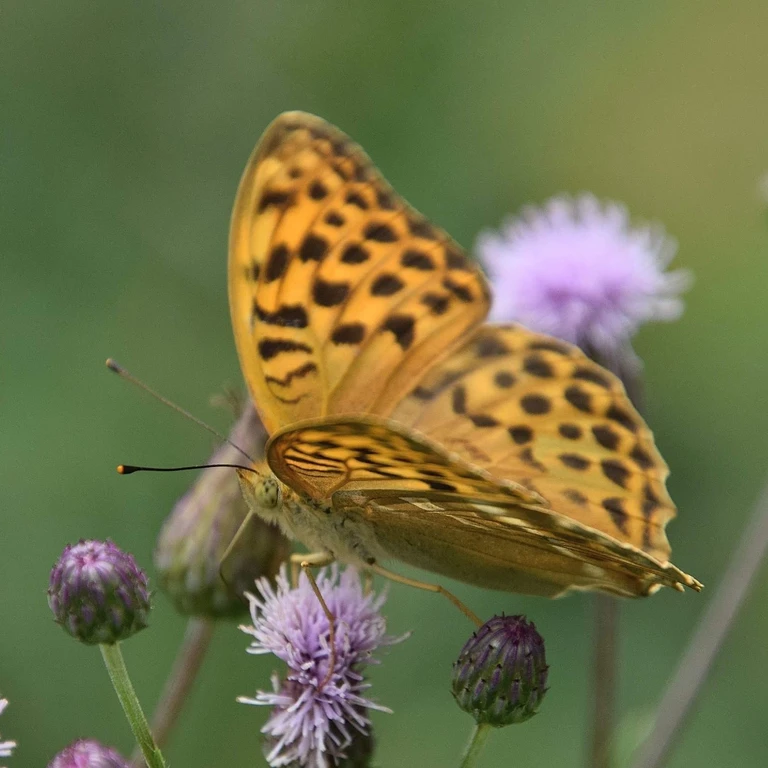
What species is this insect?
Argynnis paphia
